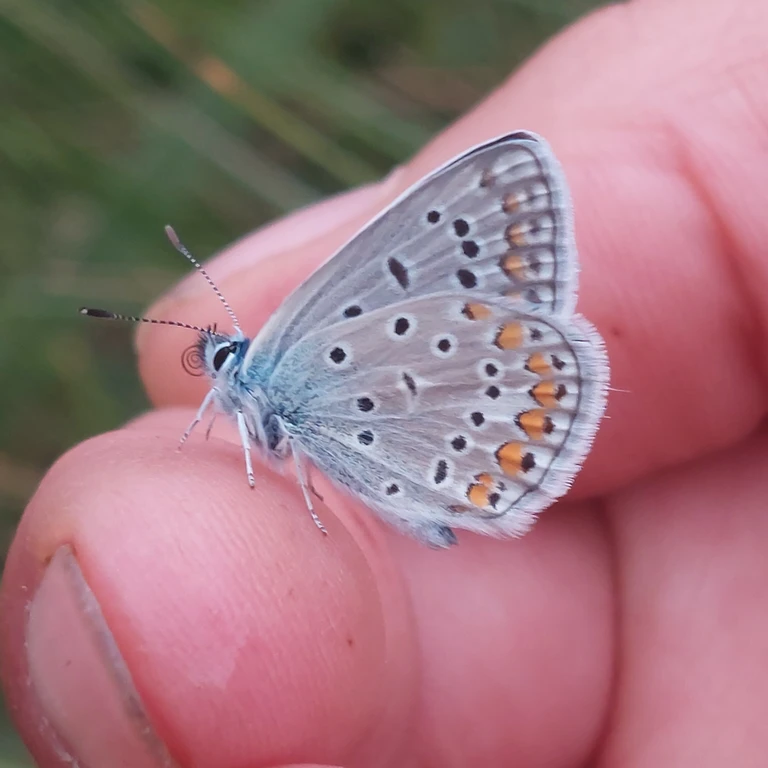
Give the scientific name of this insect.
Polyommatus icarus
